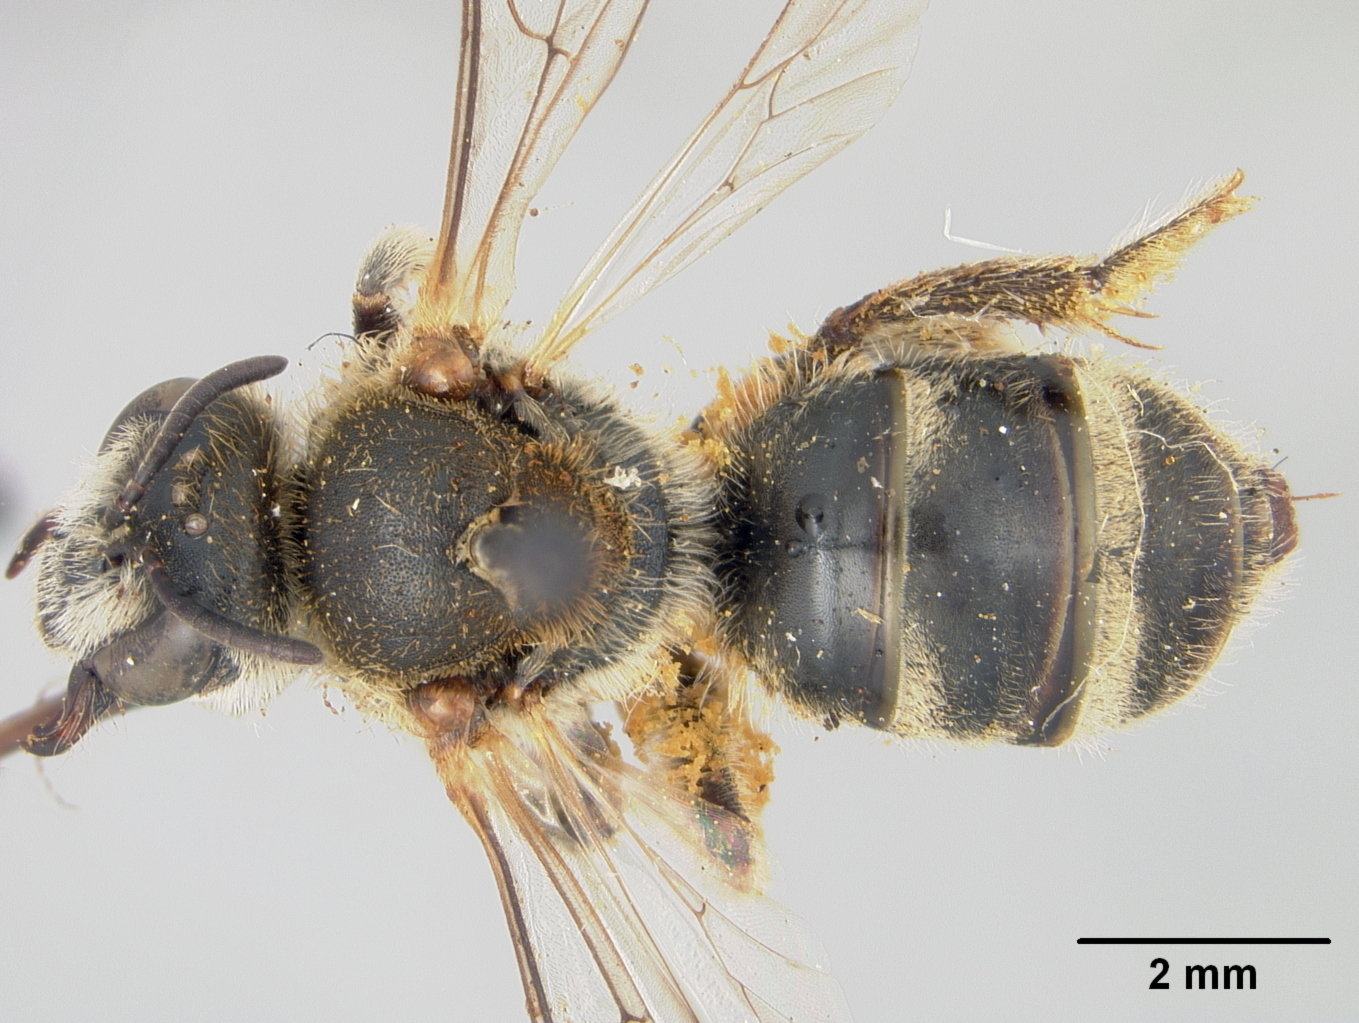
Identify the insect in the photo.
Halictus rhodaspis
